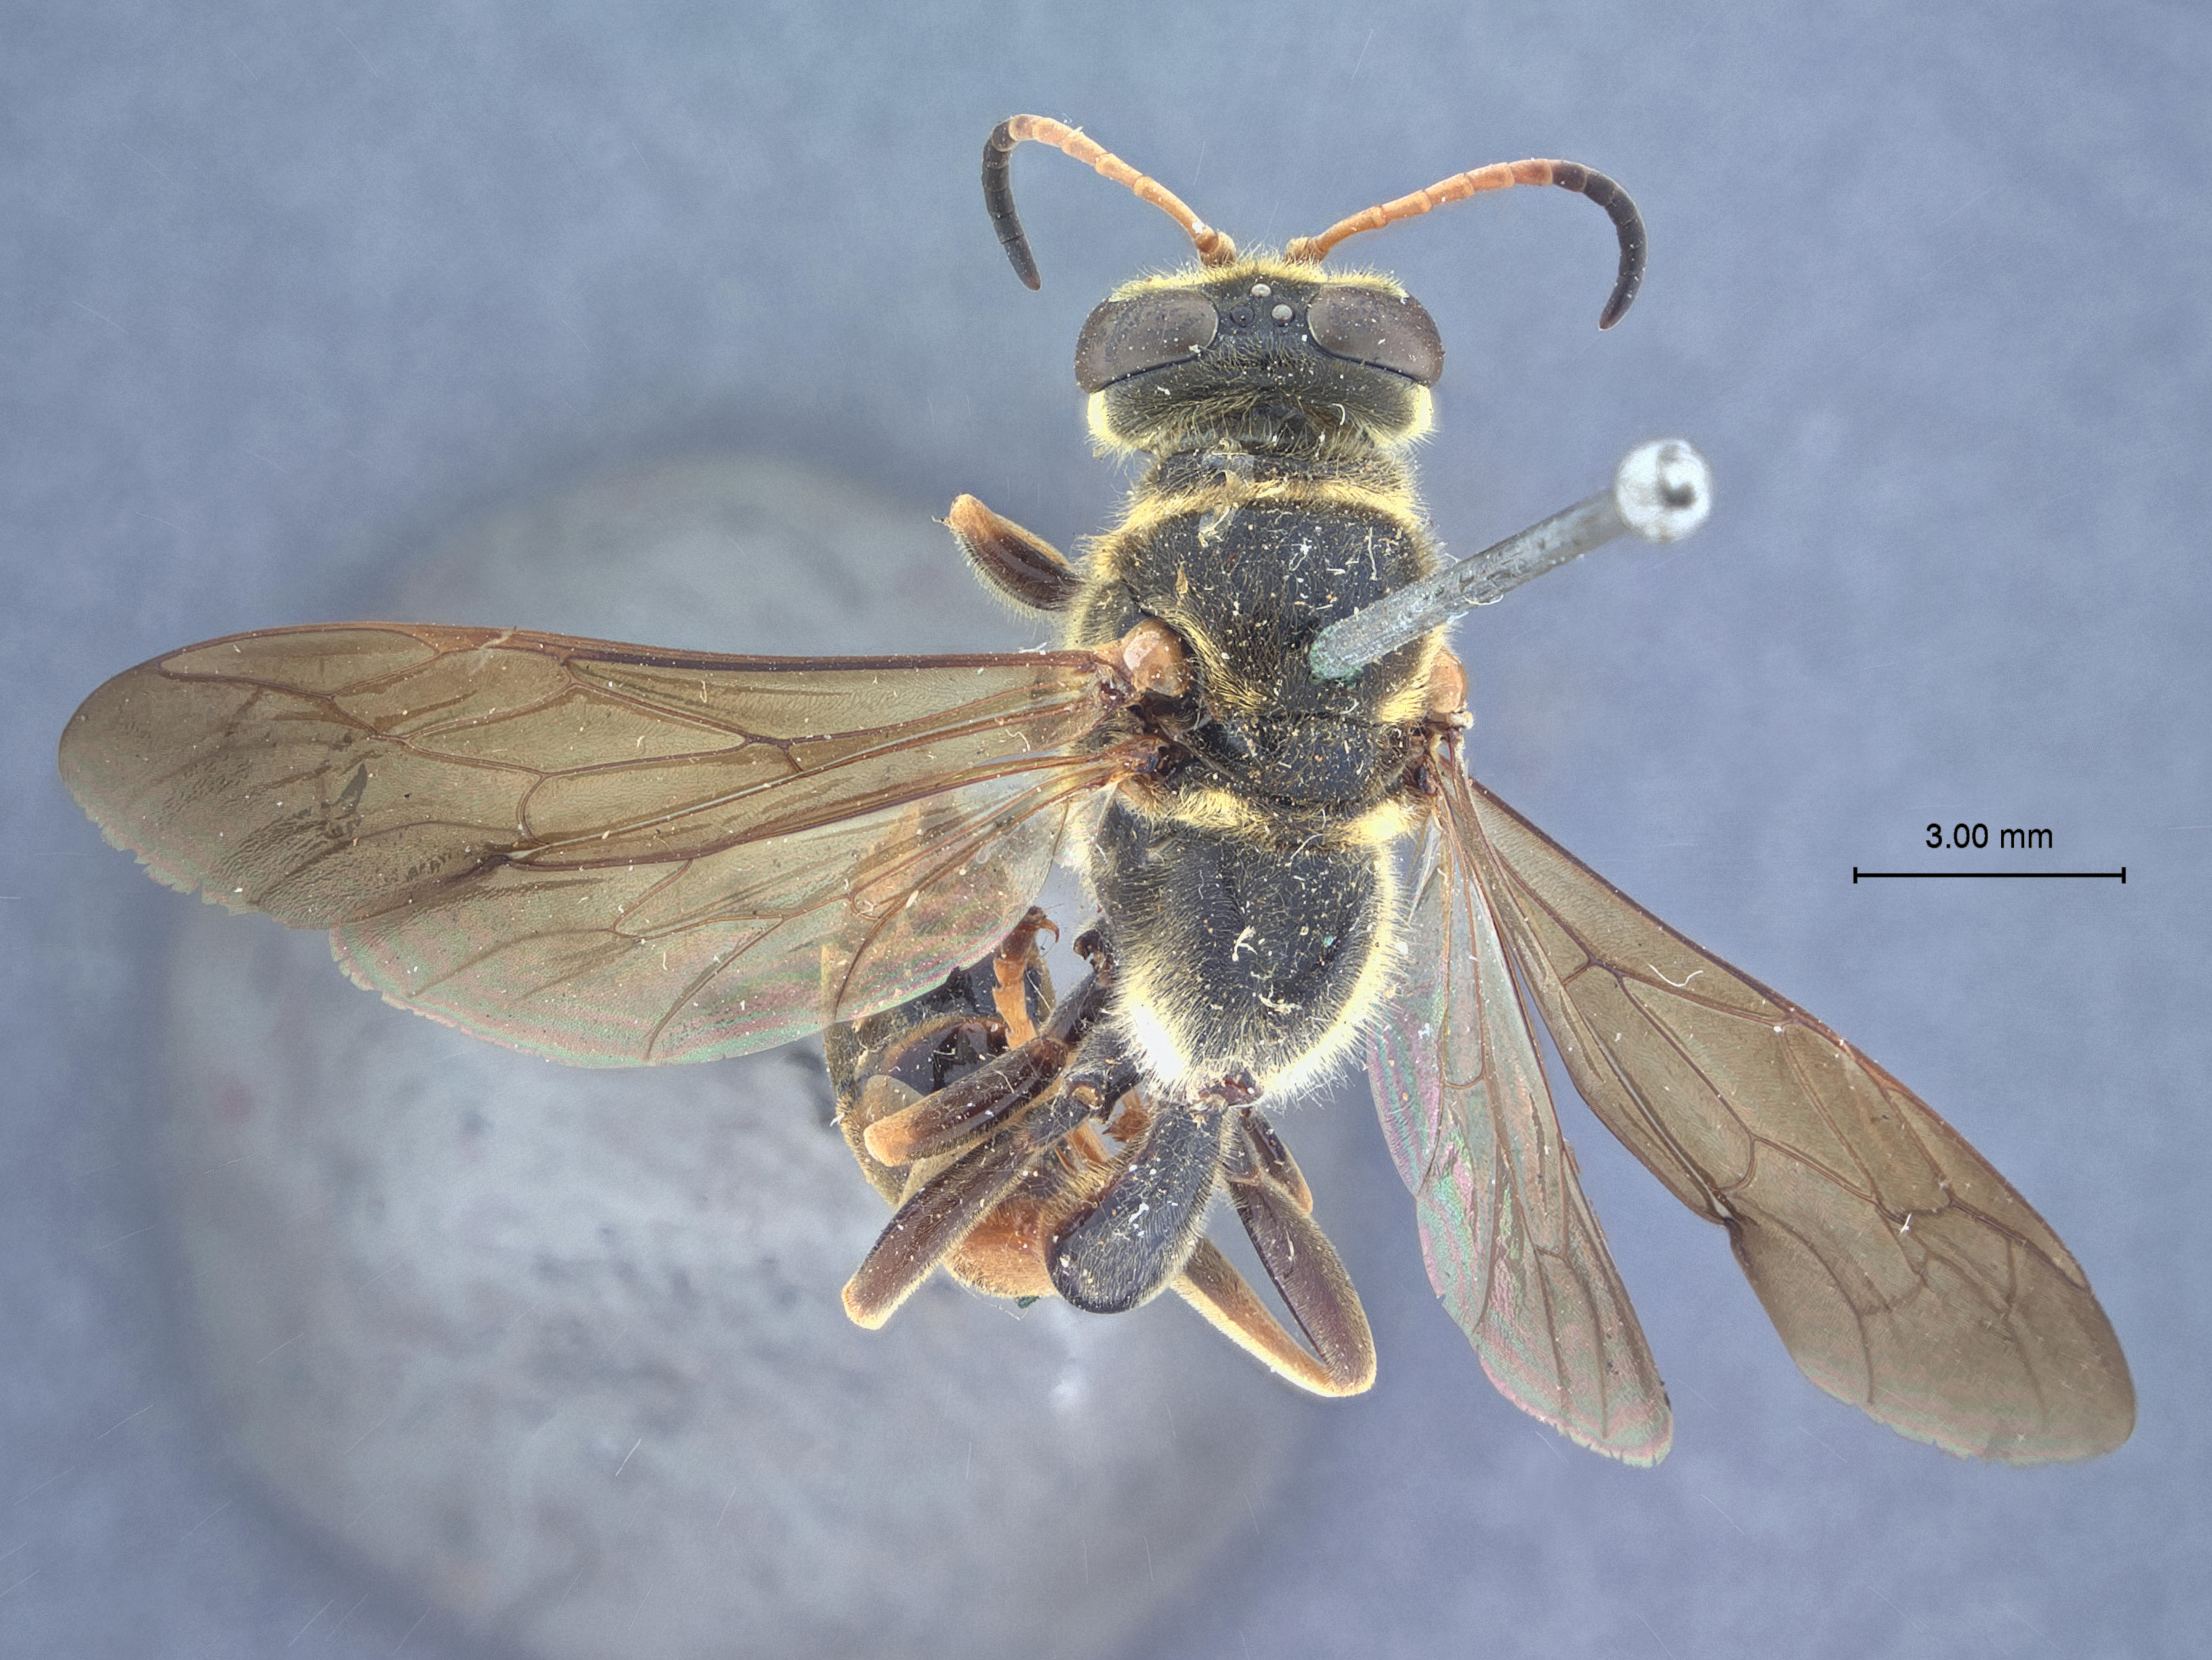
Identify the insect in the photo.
Trypoxylon bicalcaratum
